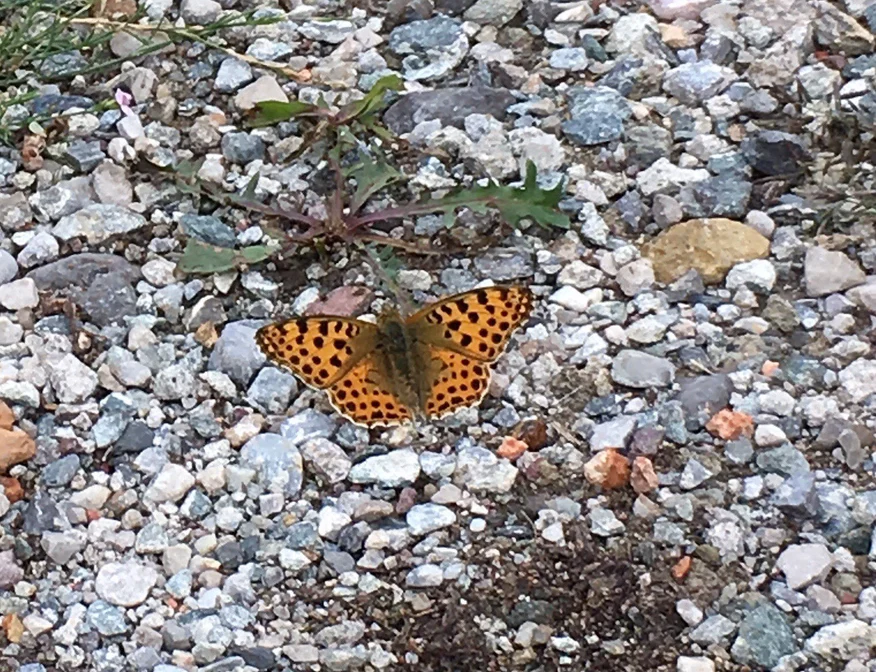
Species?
Issoria lathonia
